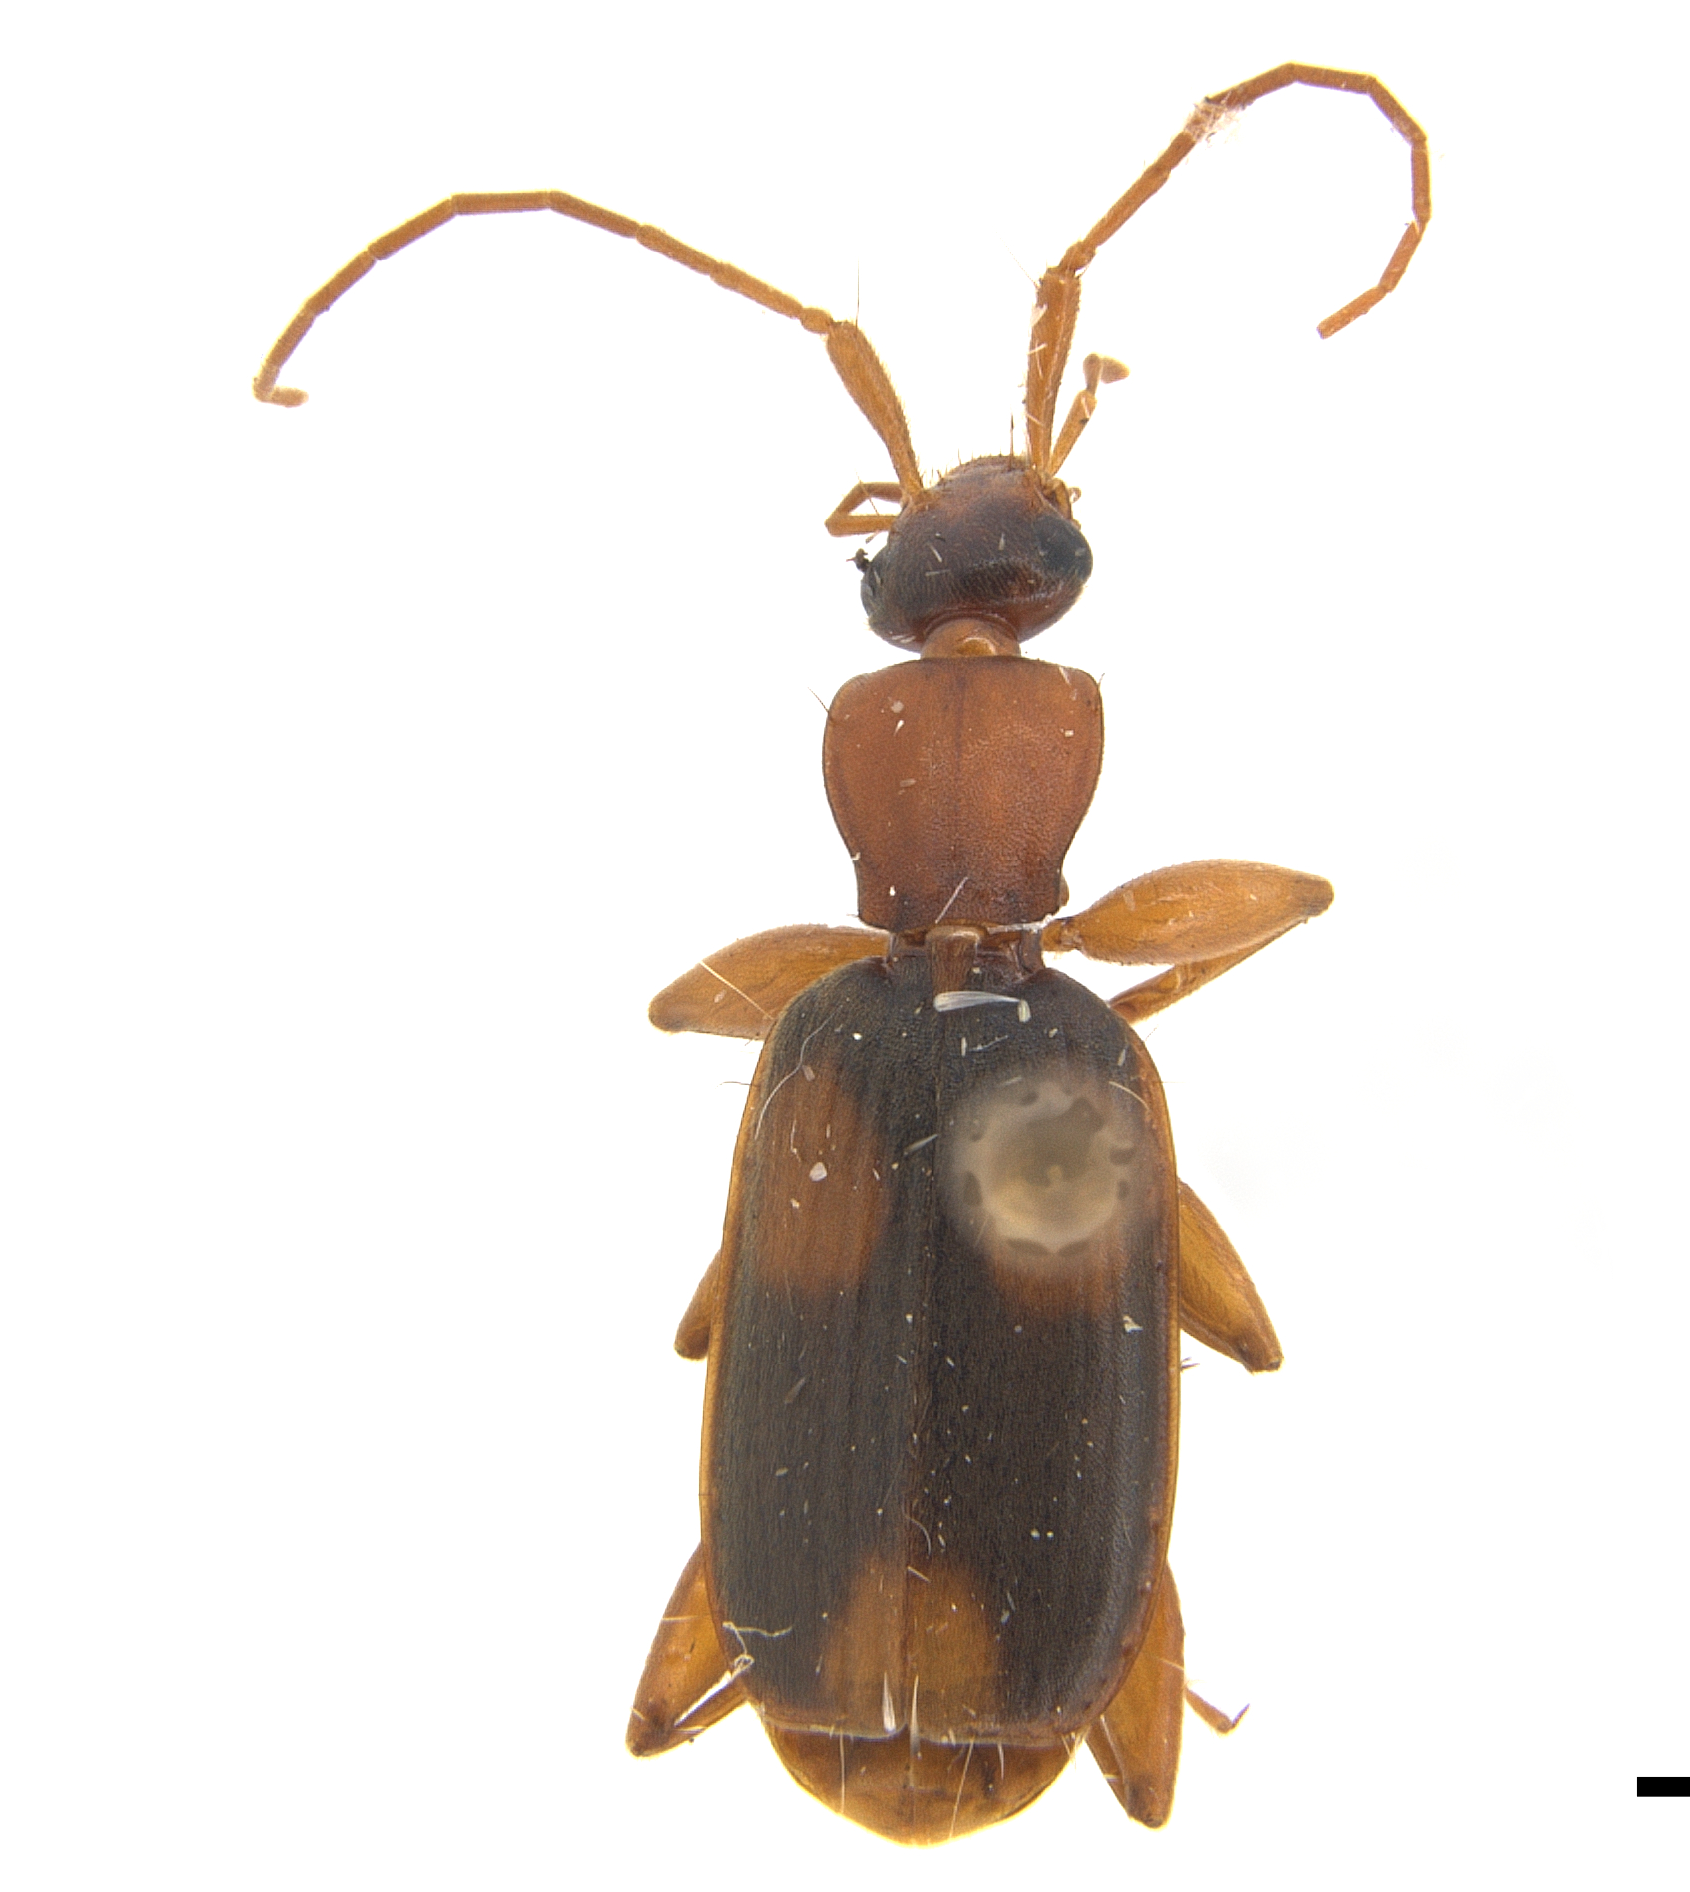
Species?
Zuphium olens
